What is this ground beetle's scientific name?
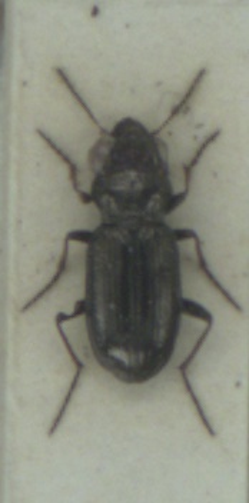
Notiophilus palustris
